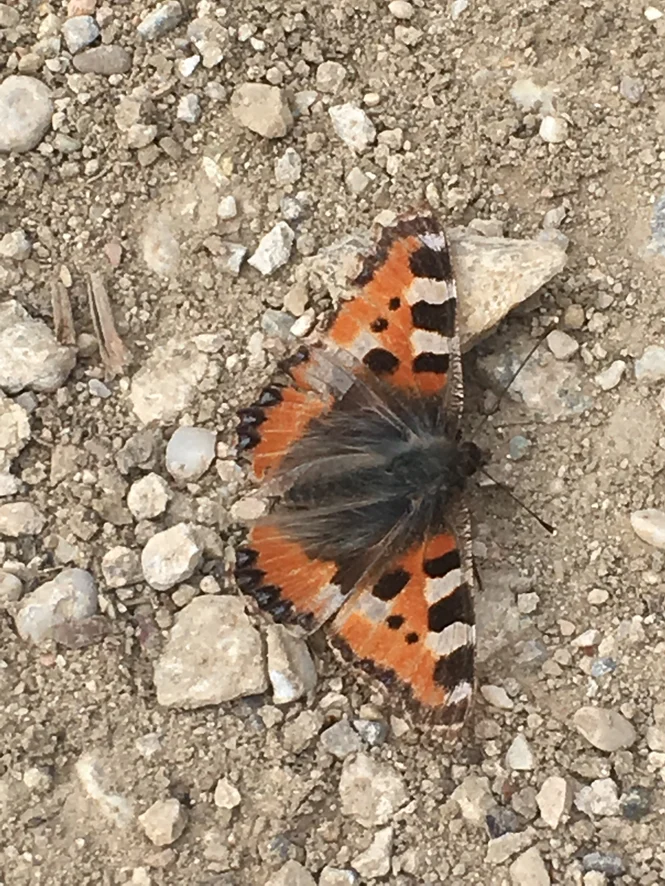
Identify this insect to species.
Aglais urticae
